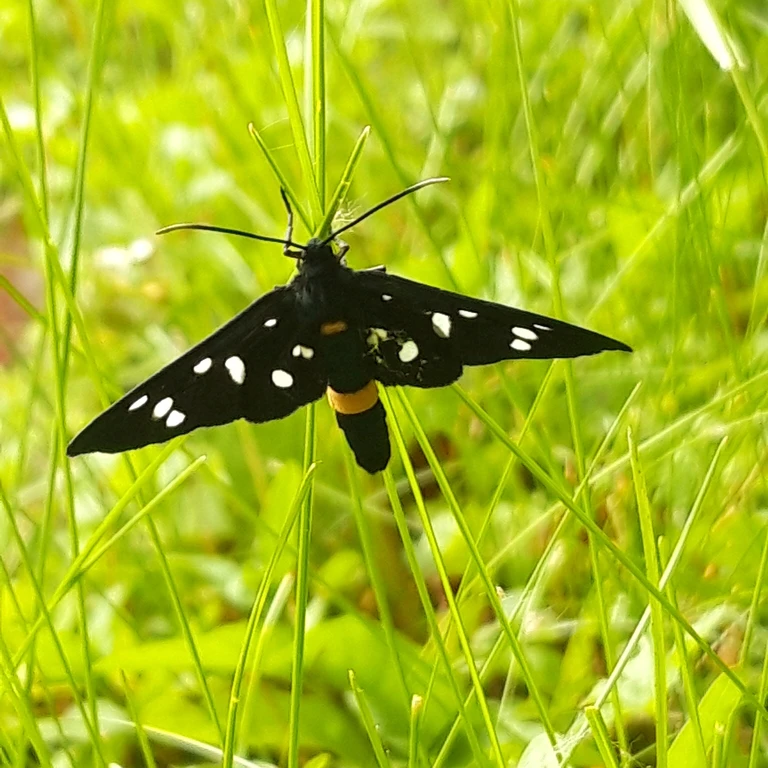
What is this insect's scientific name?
Amata phegea
